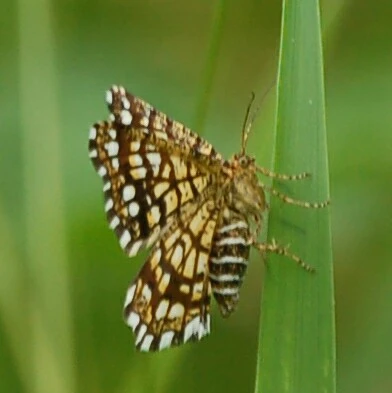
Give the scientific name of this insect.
Chiasmia clathrata
